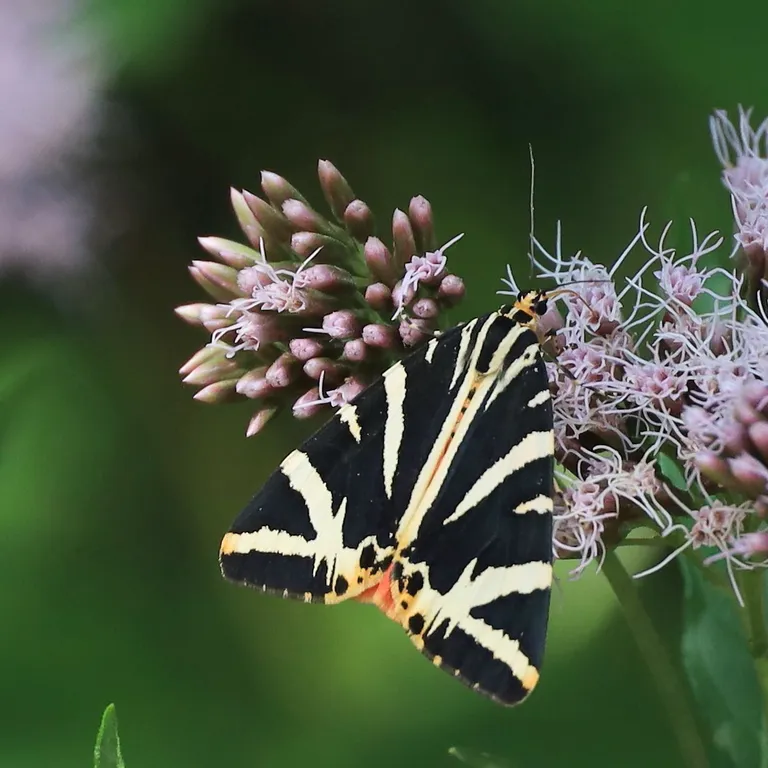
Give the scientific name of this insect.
Euplagia quadripunctaria
